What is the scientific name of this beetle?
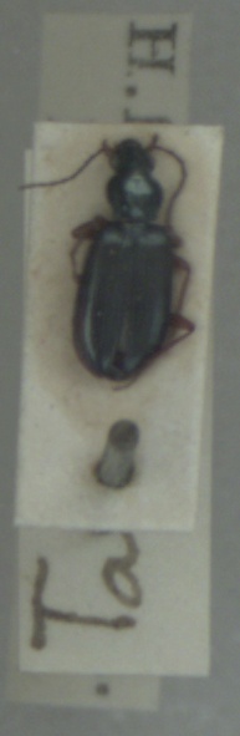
Bembidion decorum
